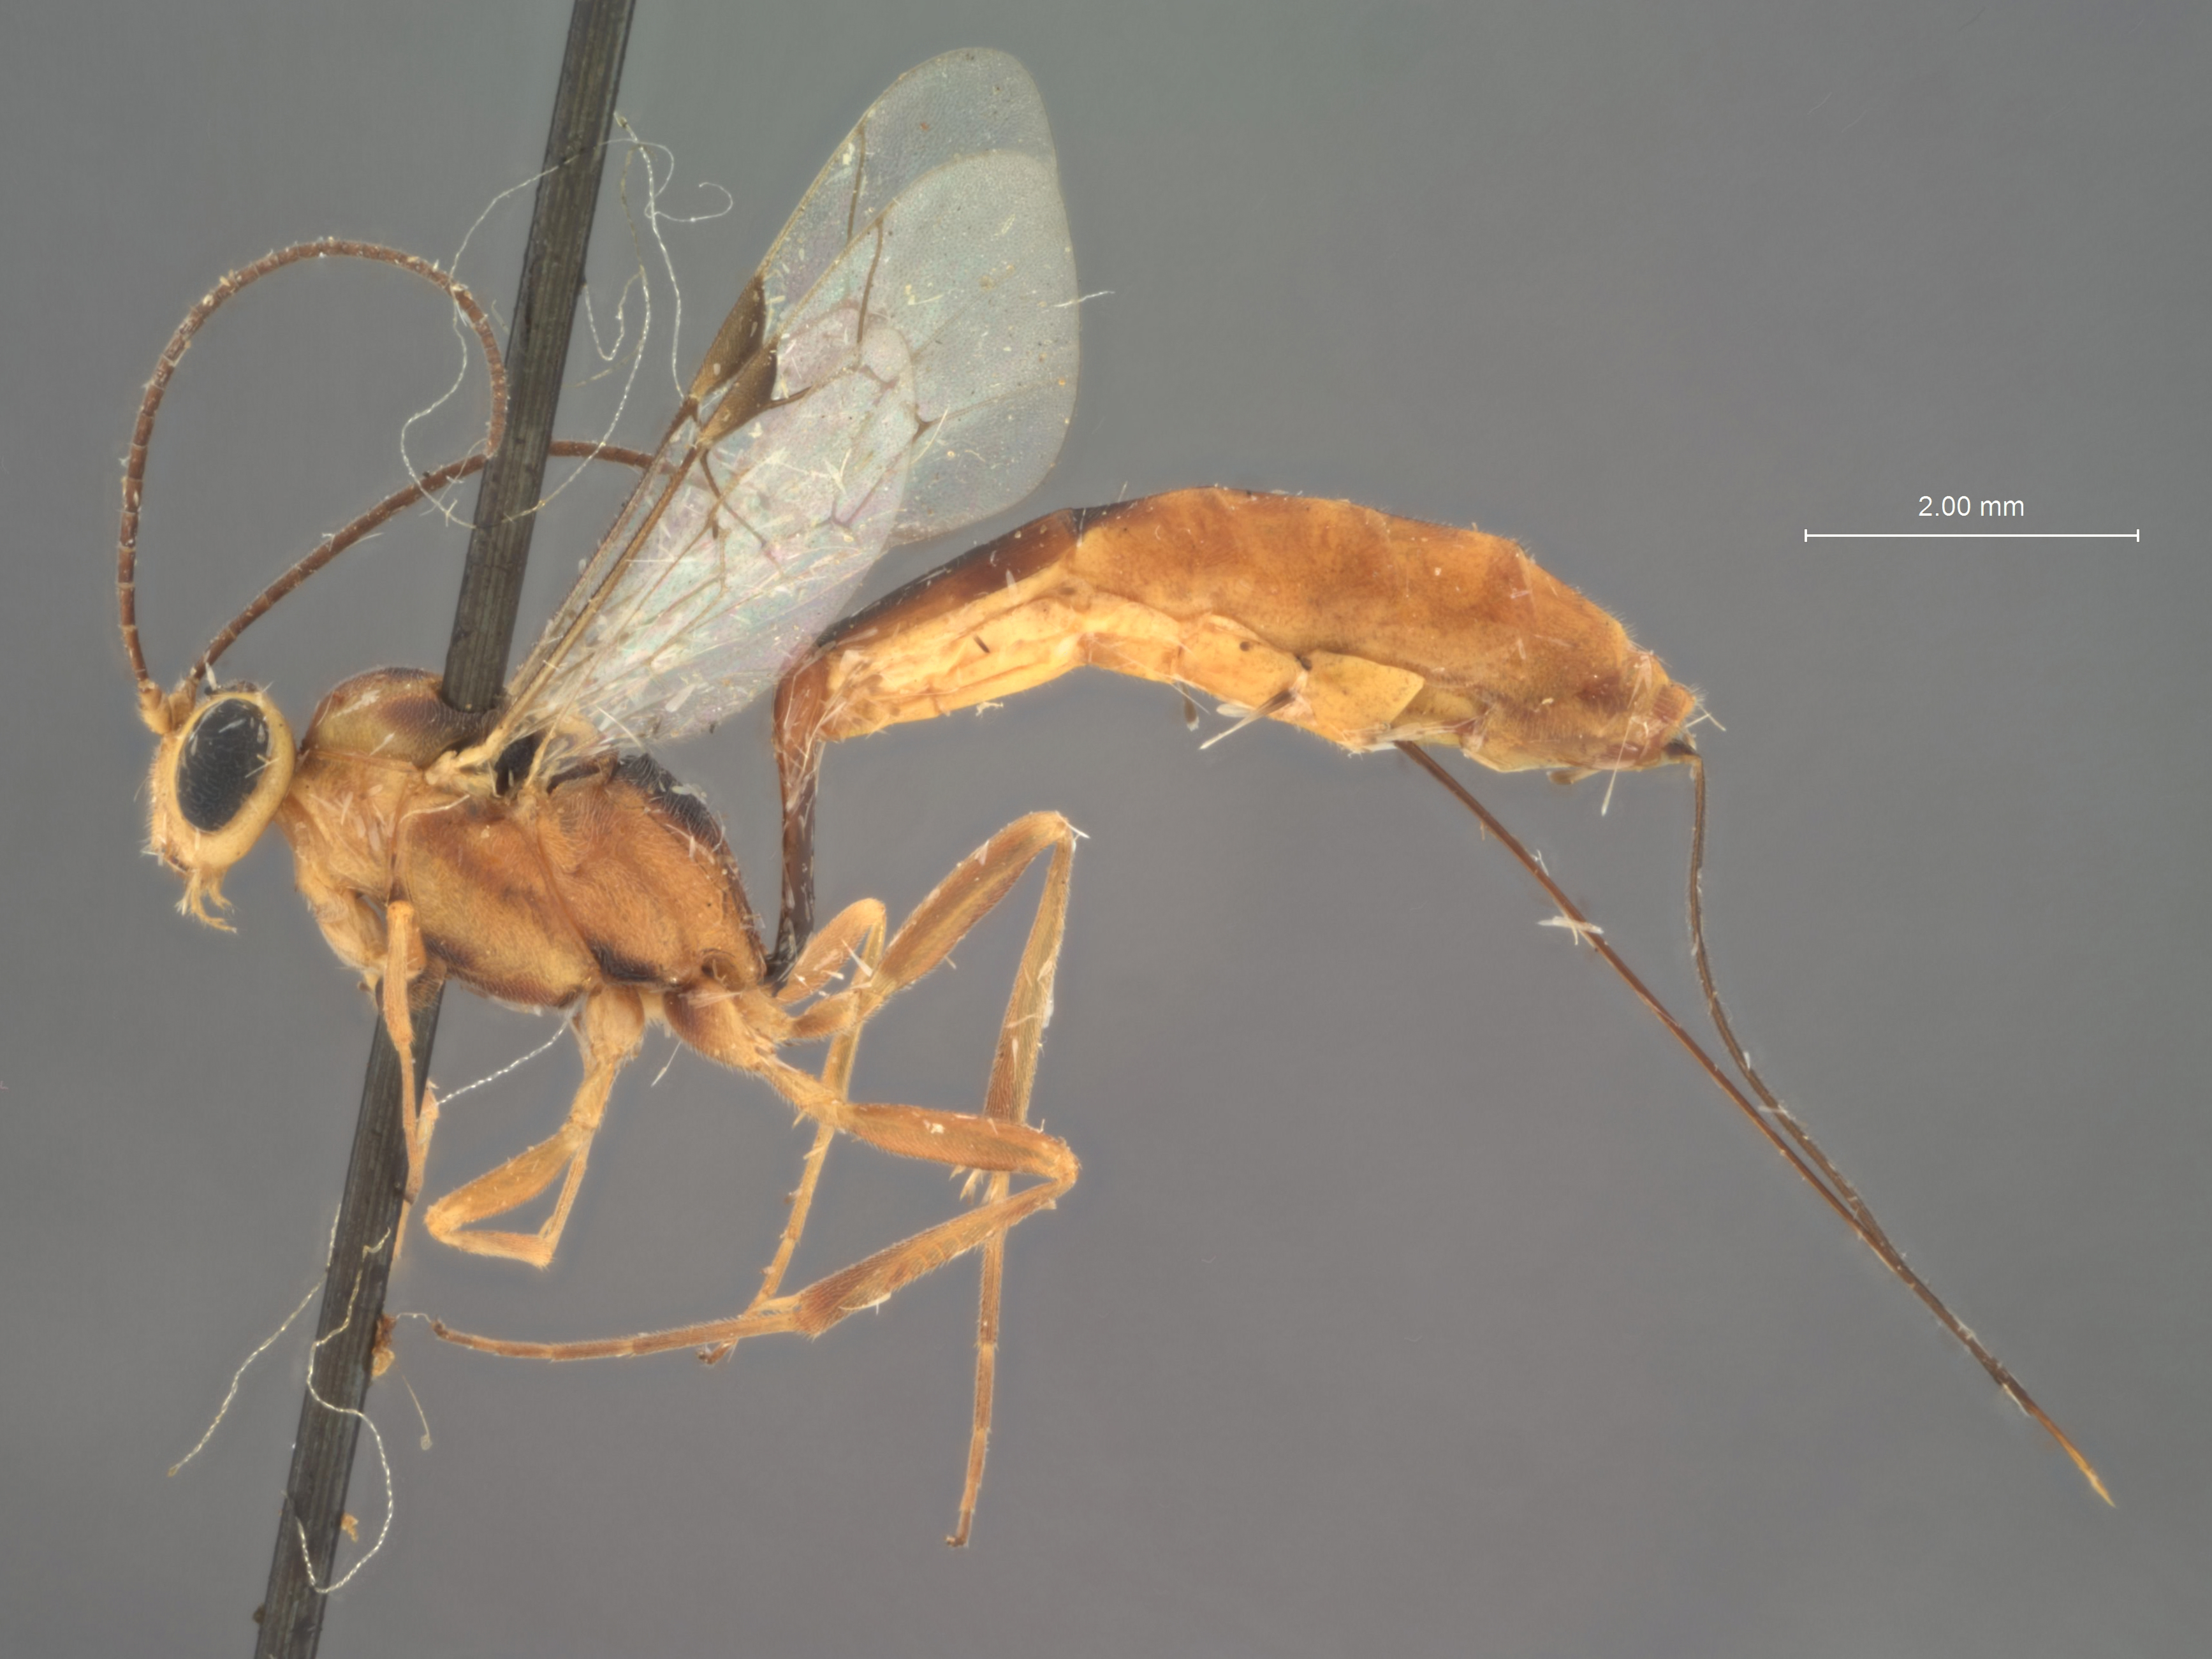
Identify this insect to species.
Temelucha neomexicans
